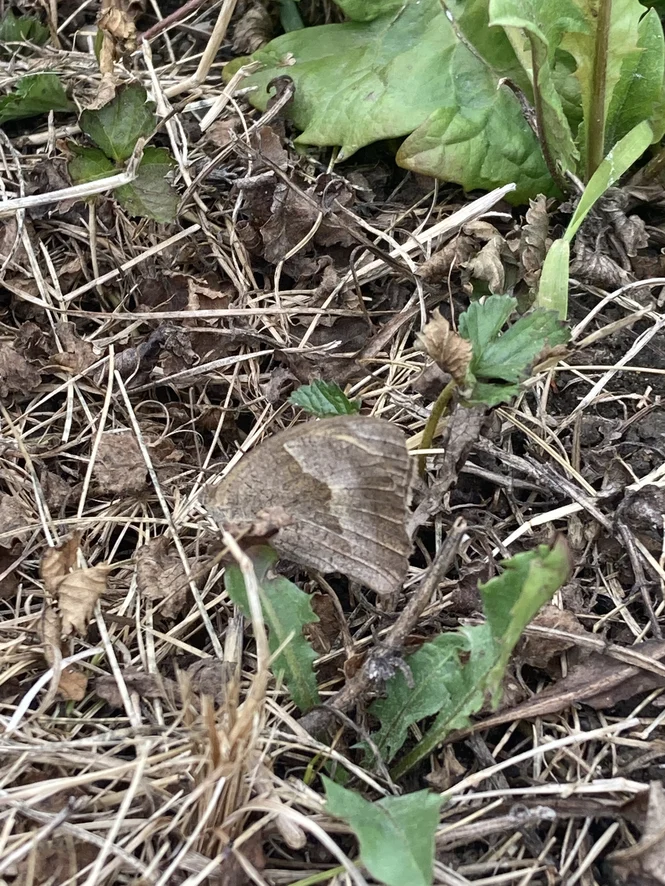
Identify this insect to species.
Maniola jurtina
